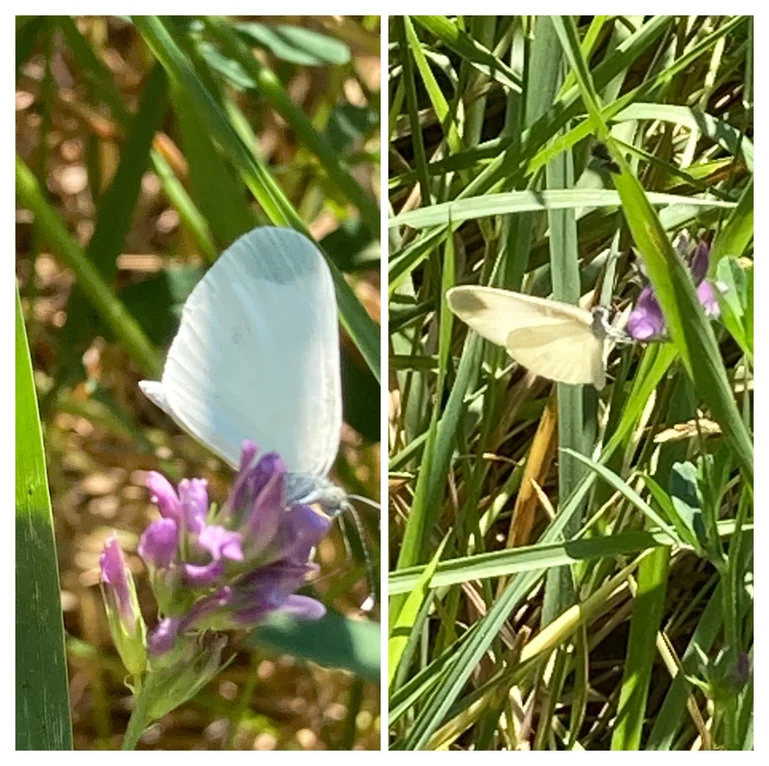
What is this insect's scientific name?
Leptidea sinapis/juvernica
